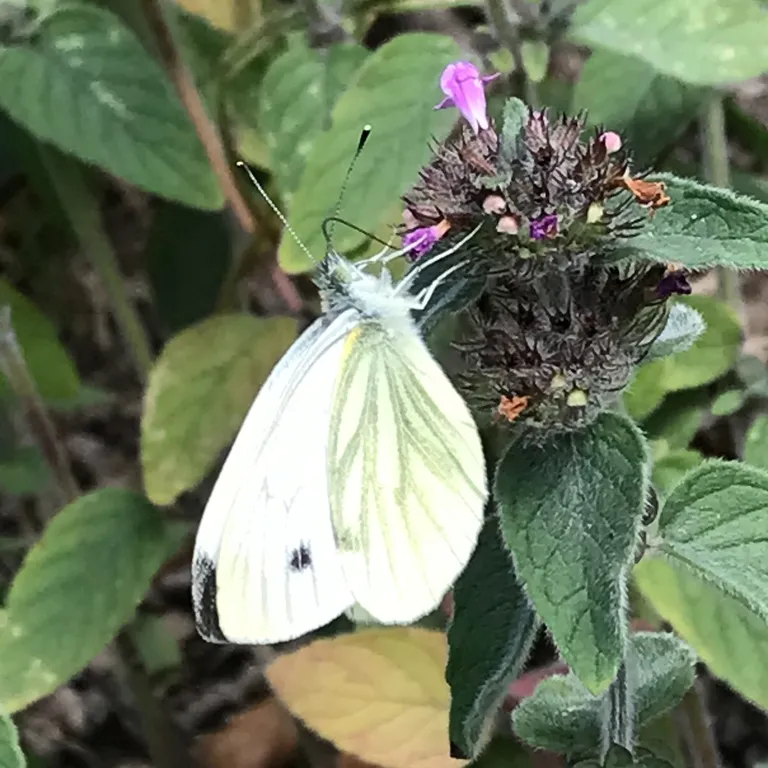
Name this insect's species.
Pieris napi
